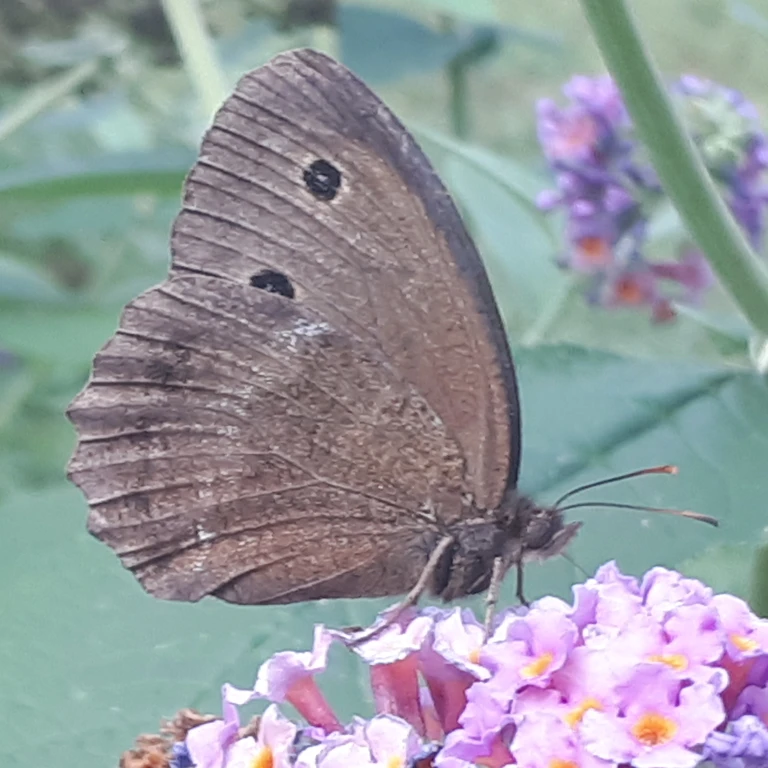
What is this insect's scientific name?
Minois dryas
